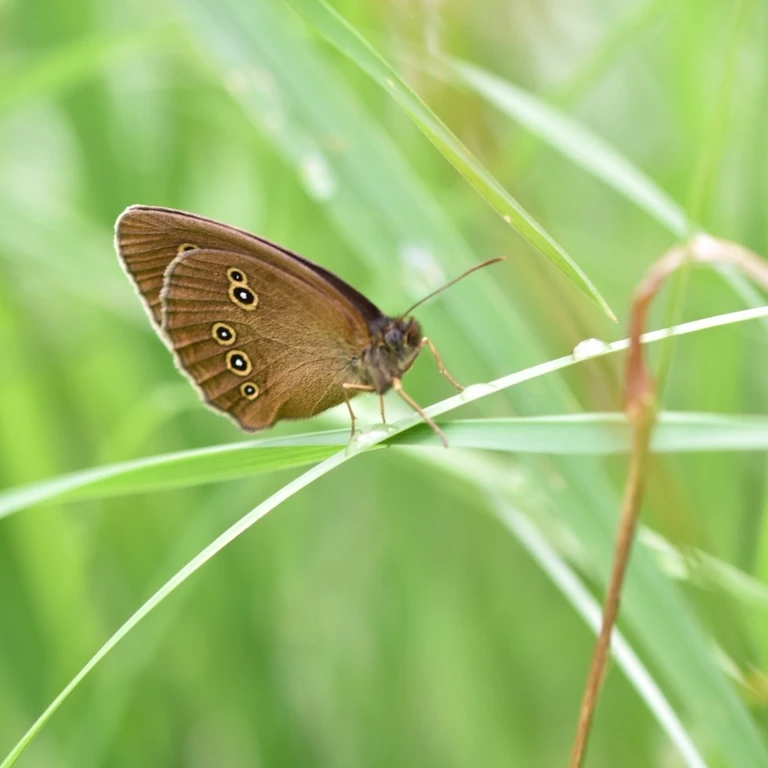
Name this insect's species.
Aphantopus hyperantus
